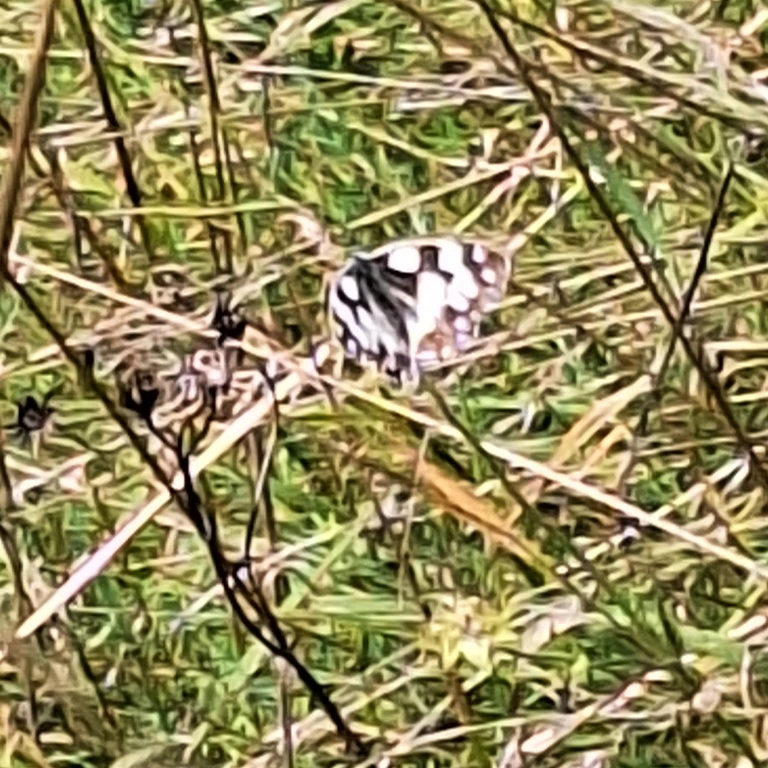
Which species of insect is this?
Melanargia galathea
